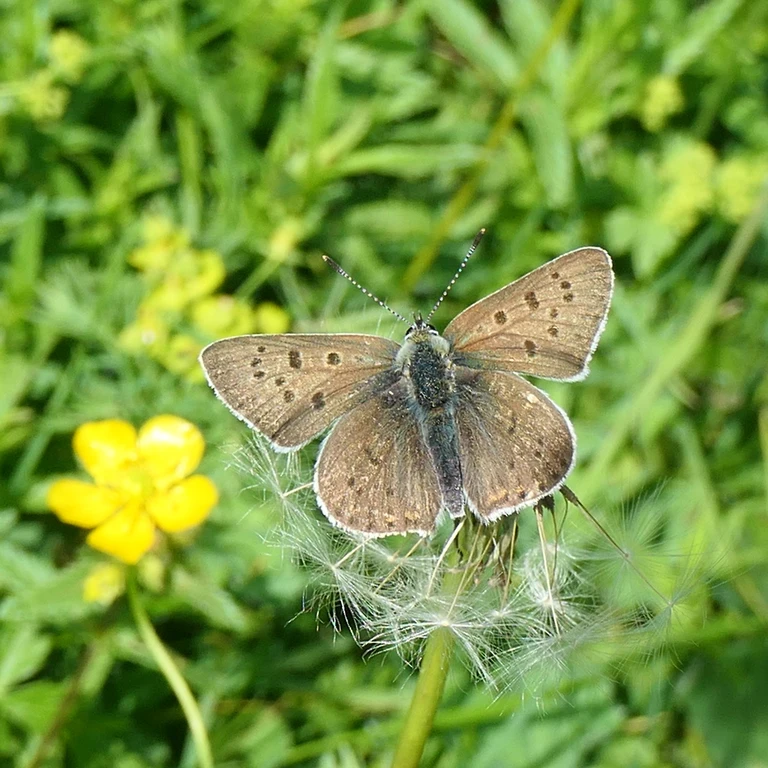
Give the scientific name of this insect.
Lycaena tityrus (also Loweia tityrus)
